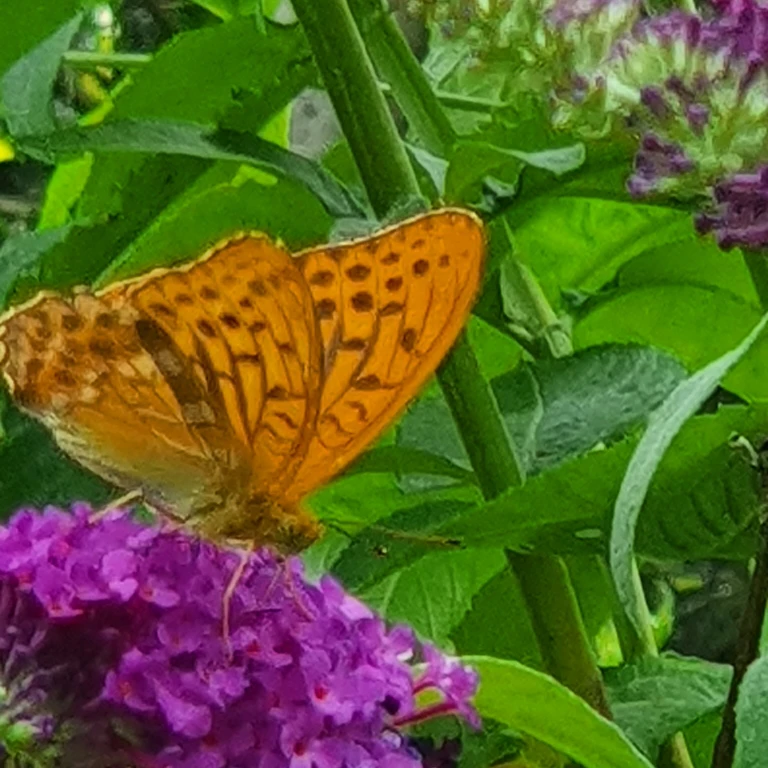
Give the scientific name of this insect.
Argynnis paphia
